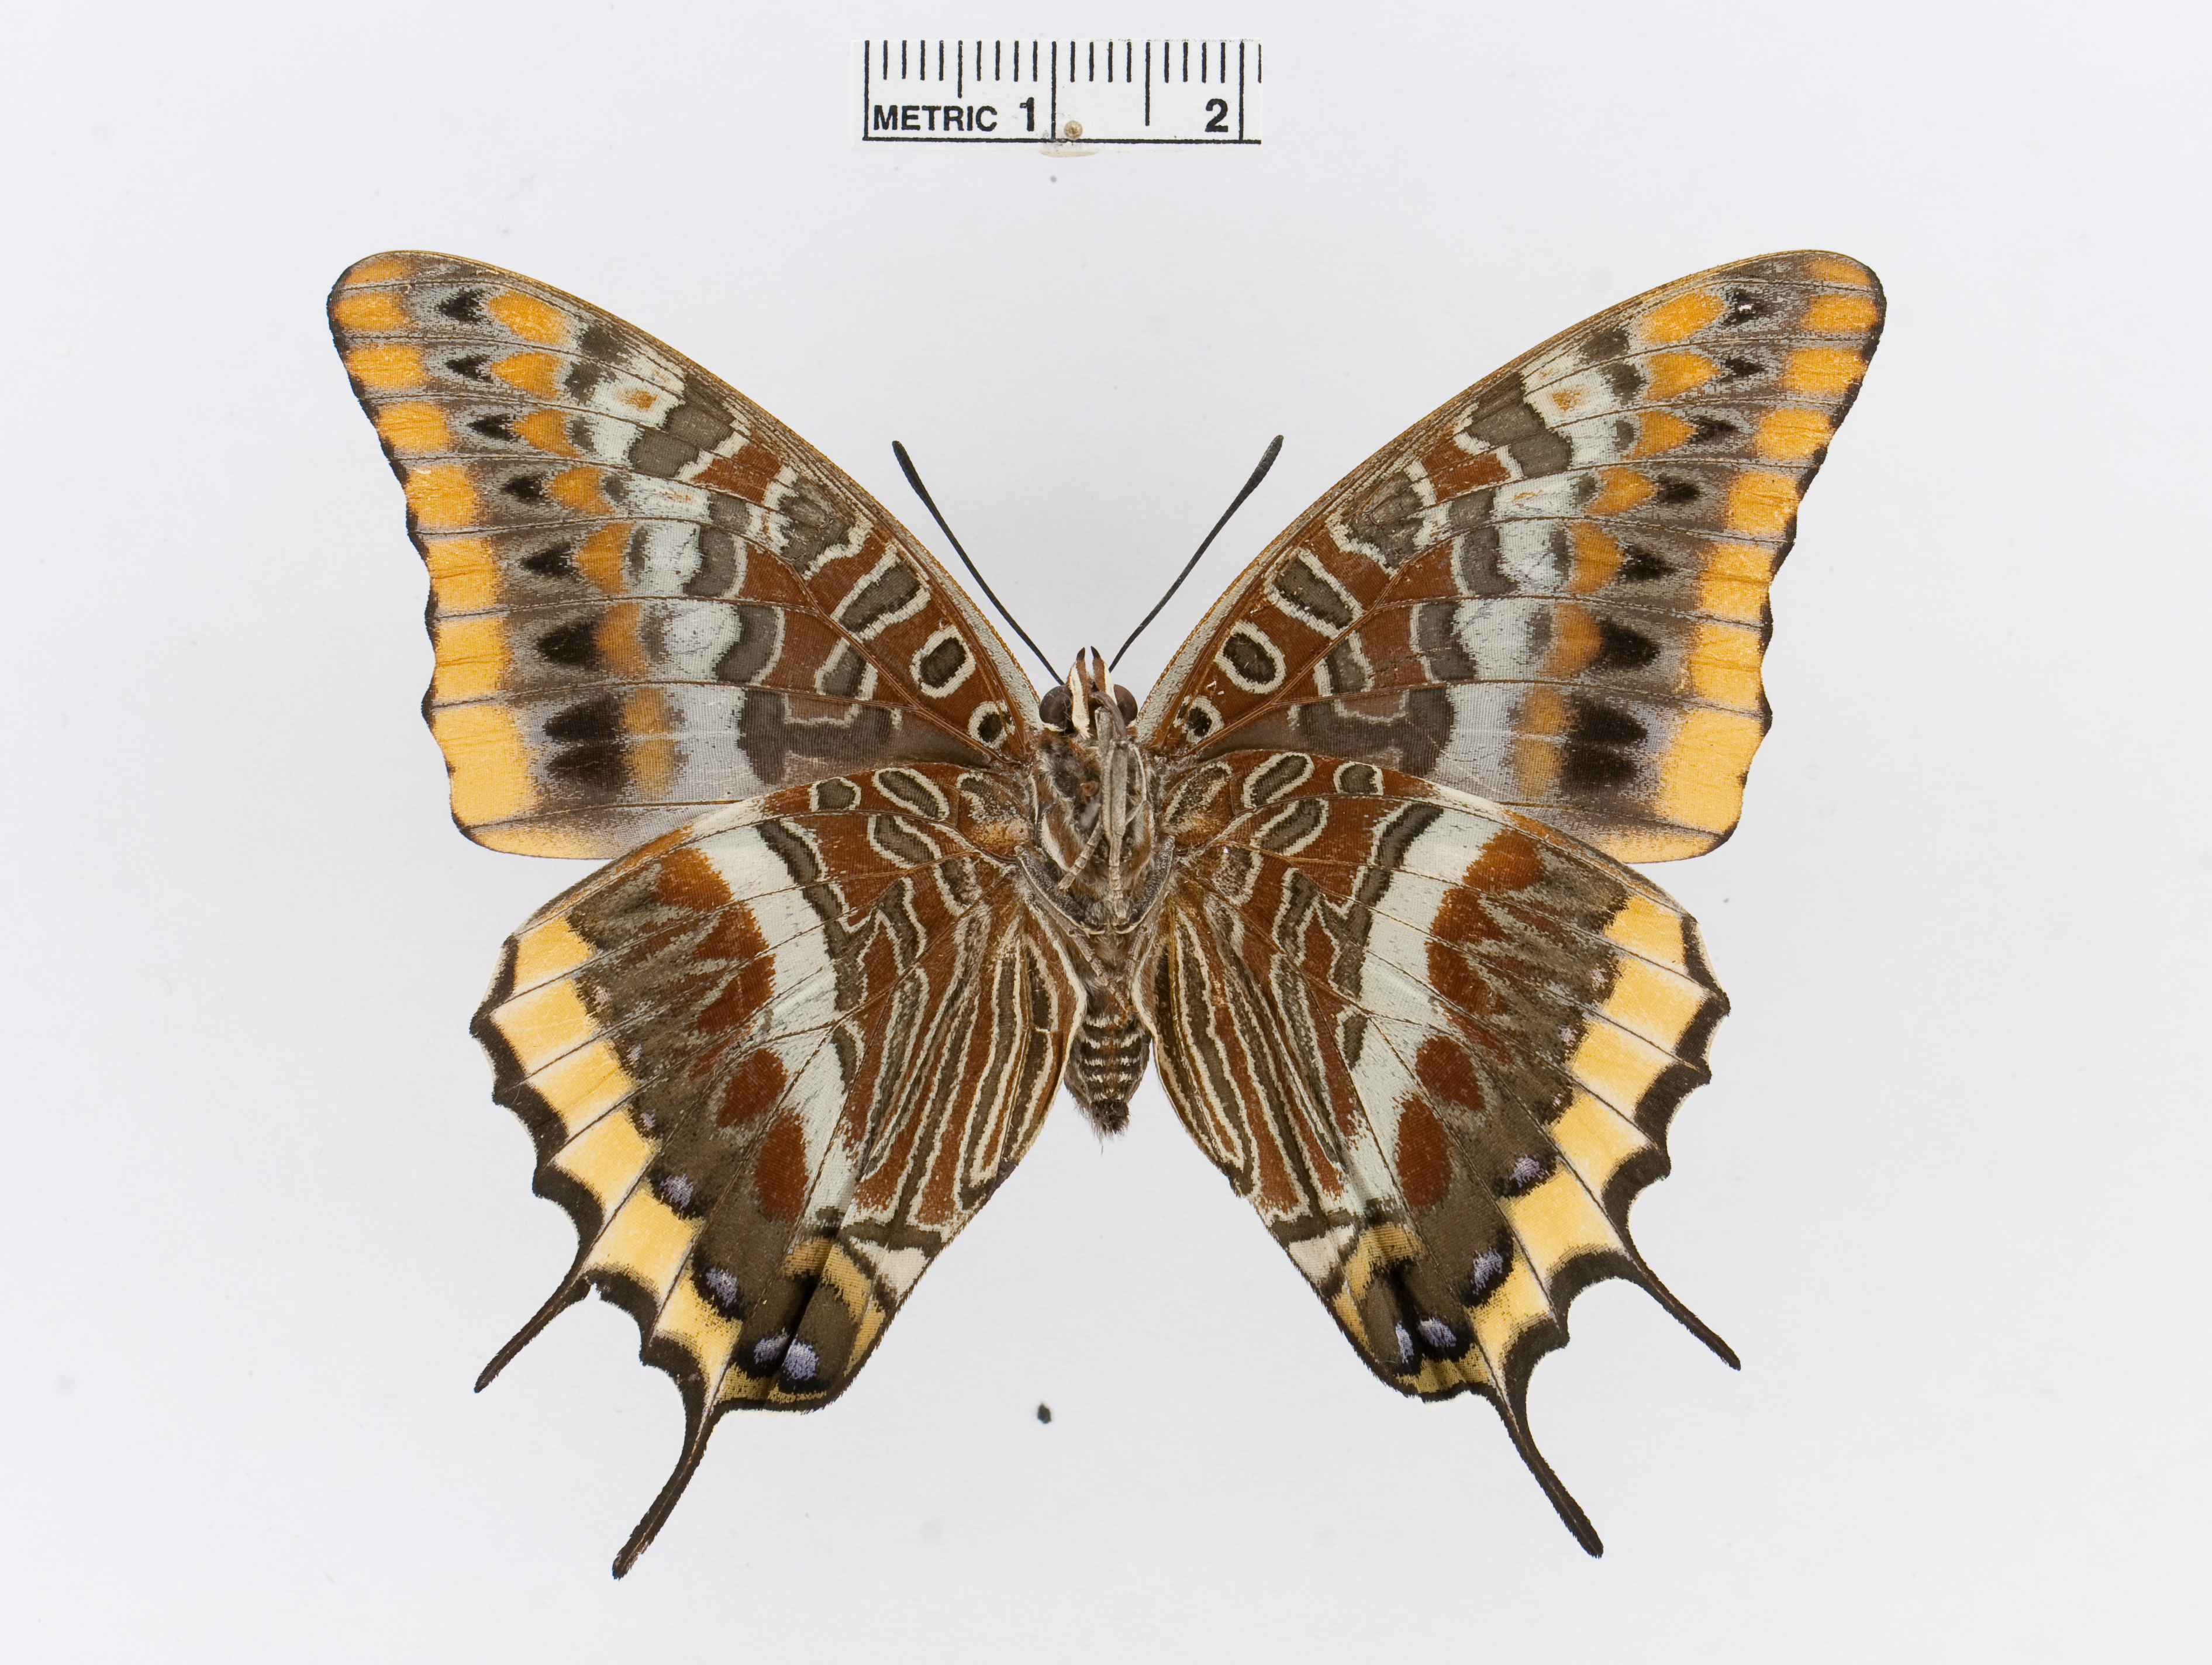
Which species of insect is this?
Charaxes jasius
